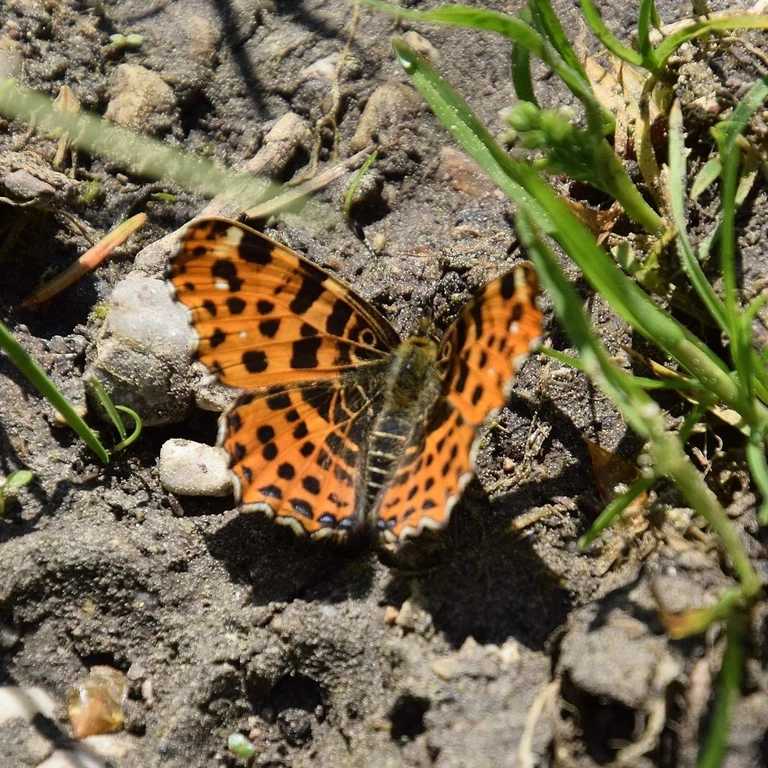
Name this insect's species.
Araschnia levana
